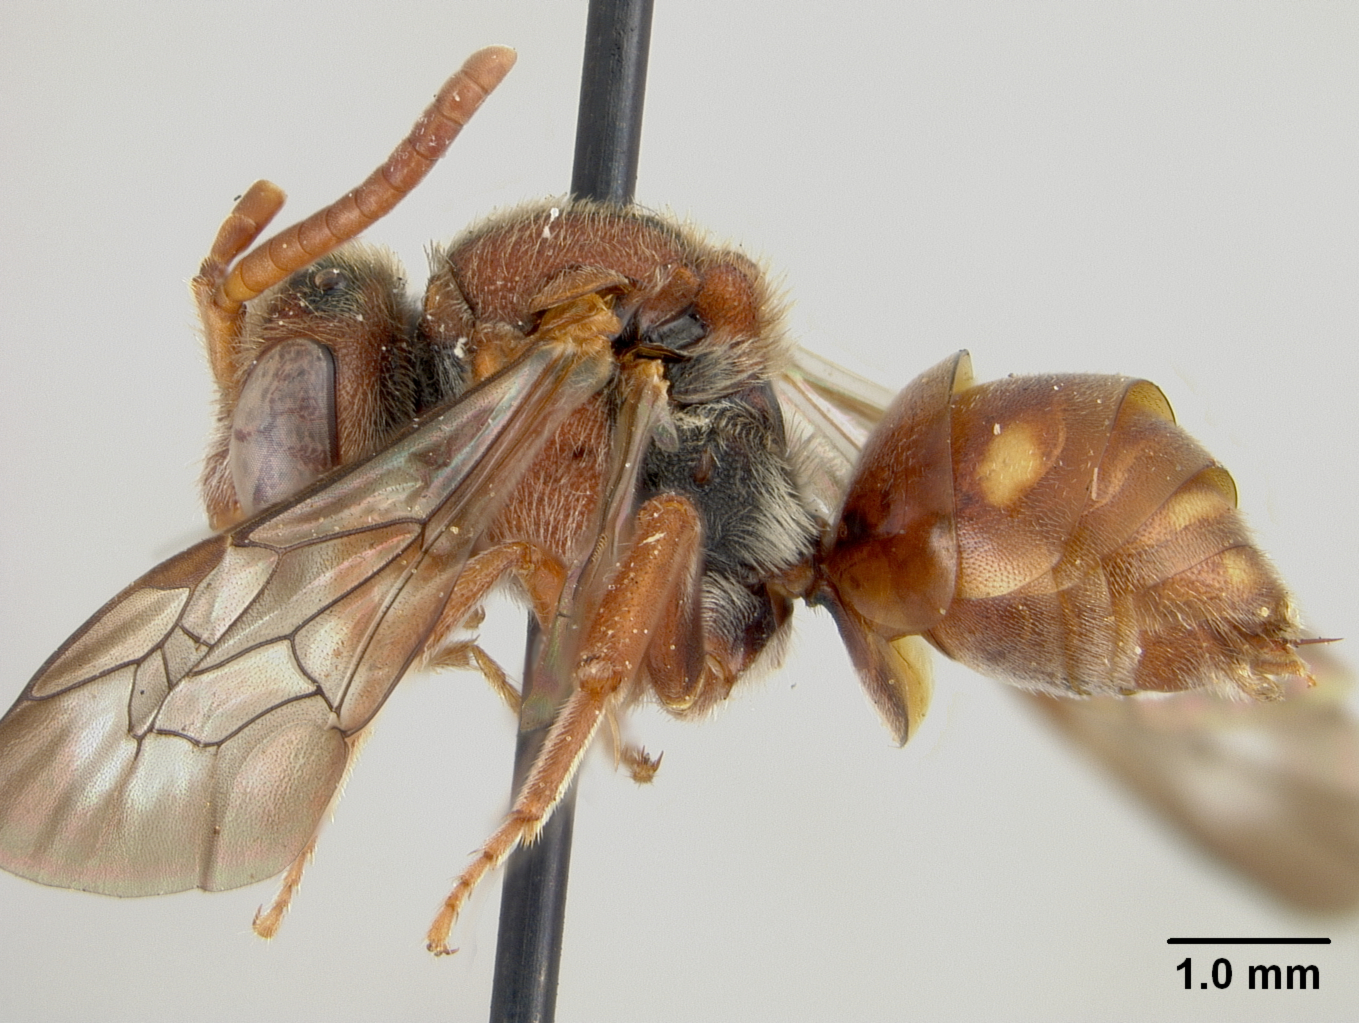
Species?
Nomada seneciophila
